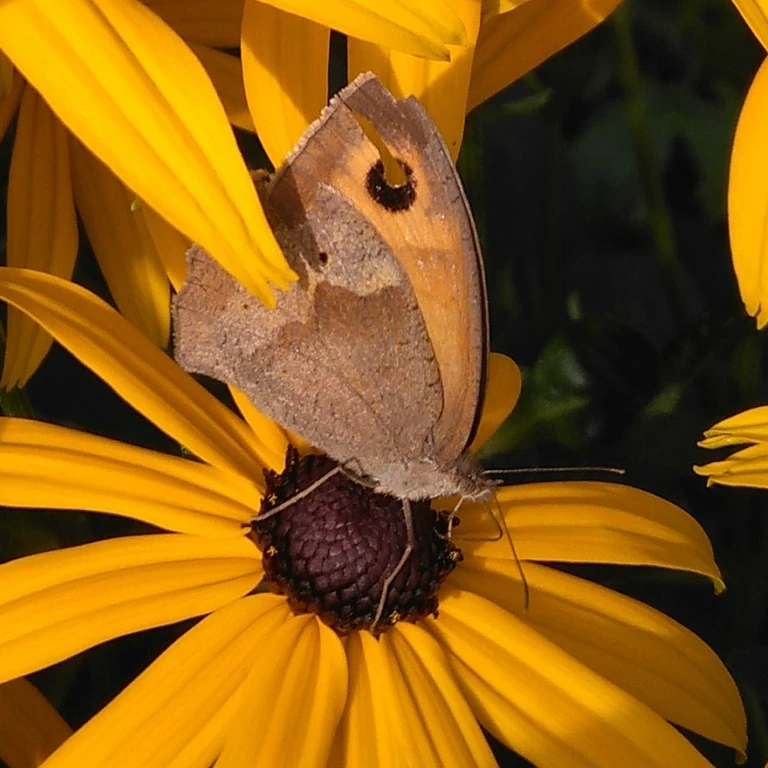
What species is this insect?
Maniola jurtina
